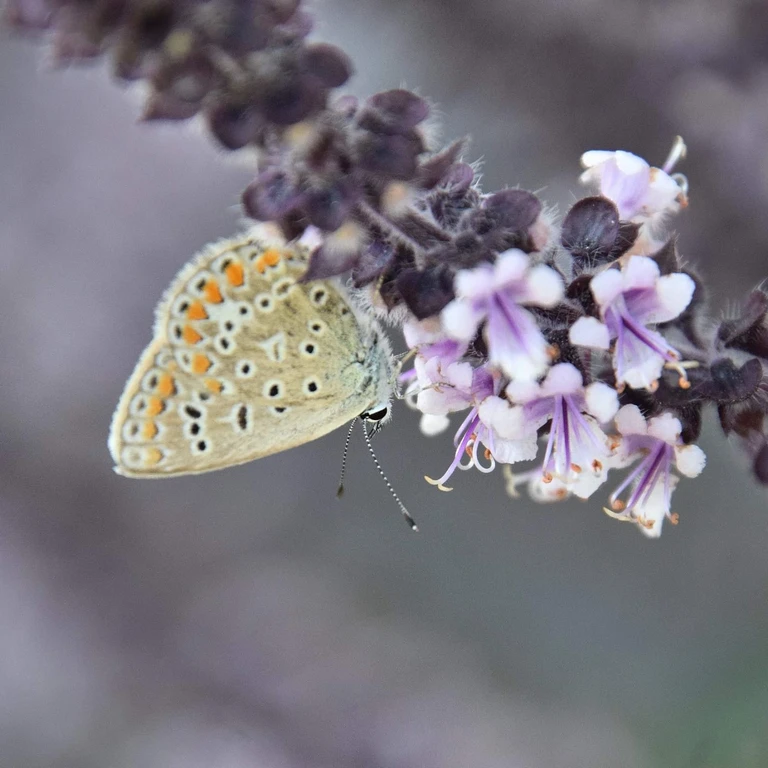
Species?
Polyommatus icarus
